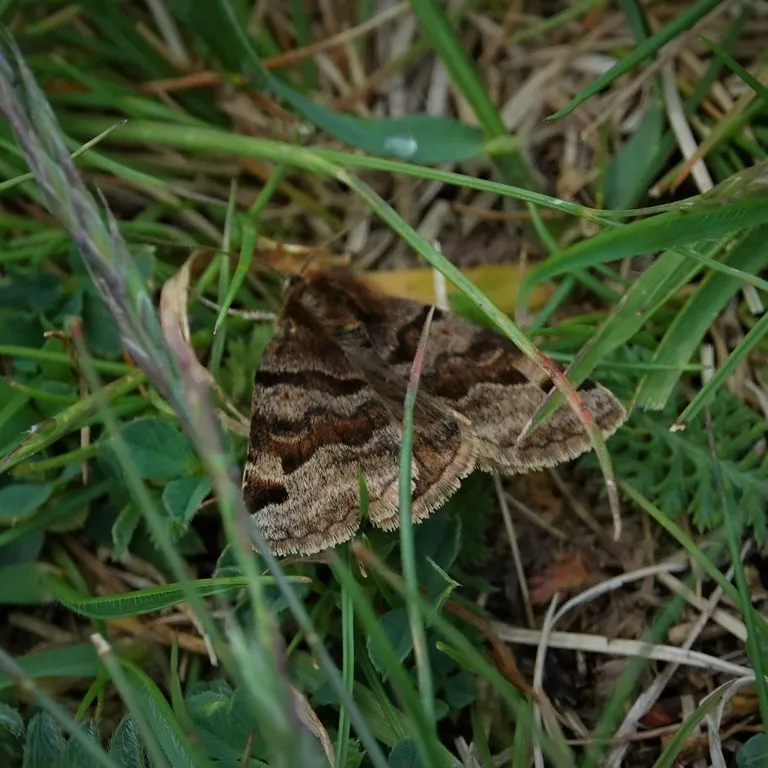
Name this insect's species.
Euclidia glyphica
